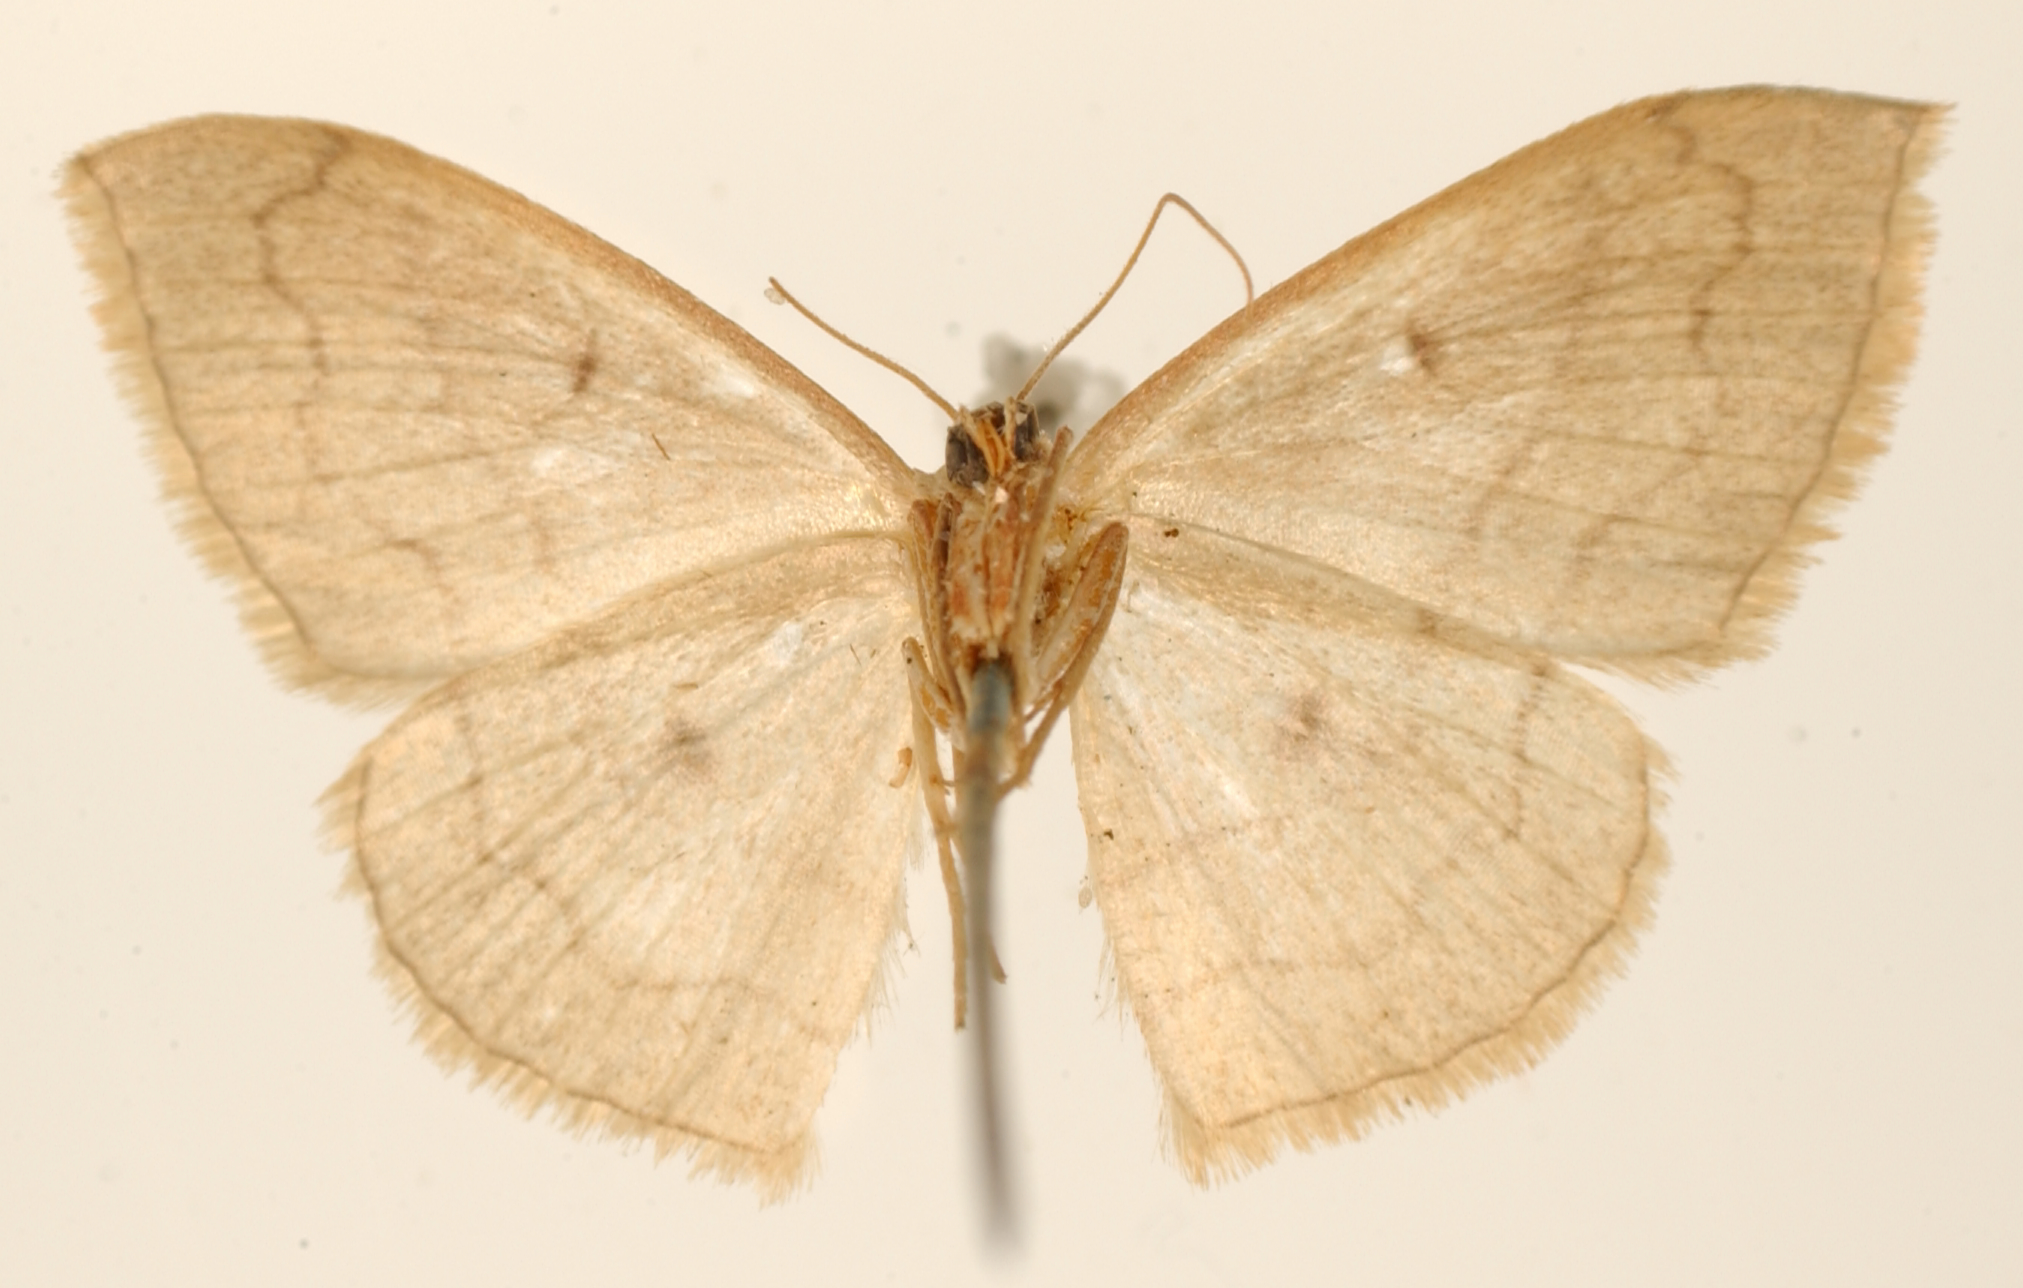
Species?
Cnemodes rubripuncta
